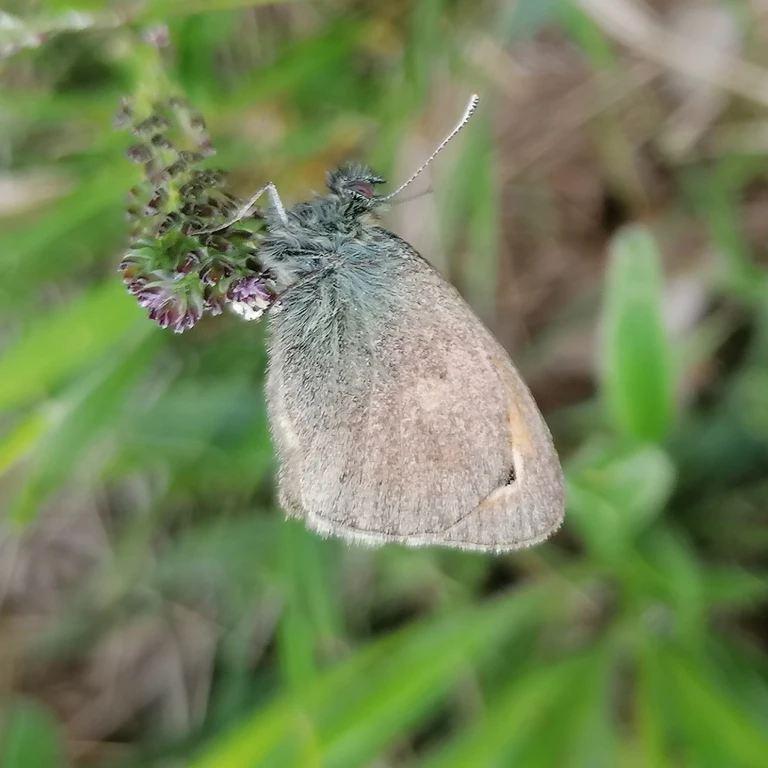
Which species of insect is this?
Coenonympha pamphilus
